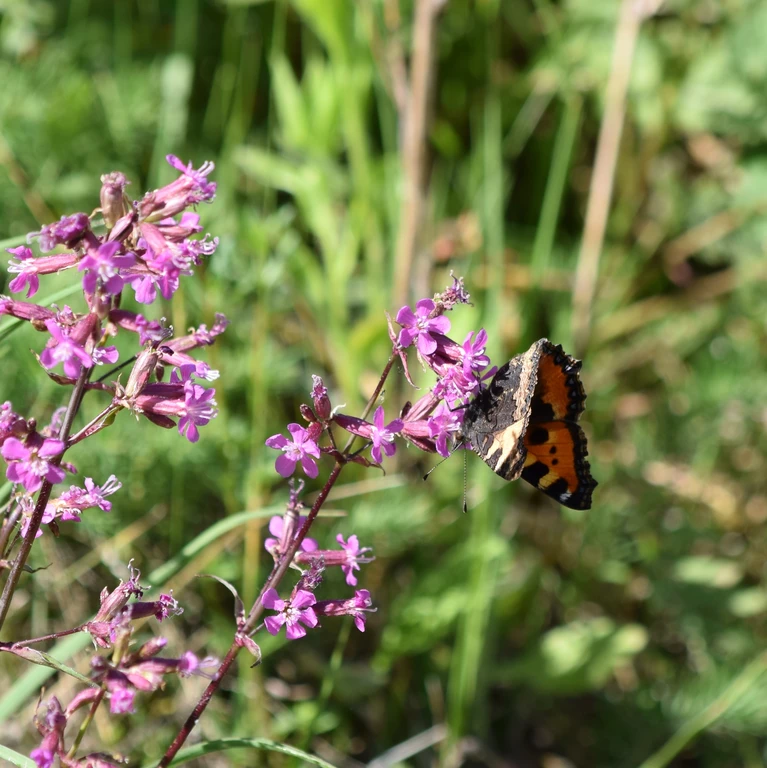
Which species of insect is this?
Aglais urticae
